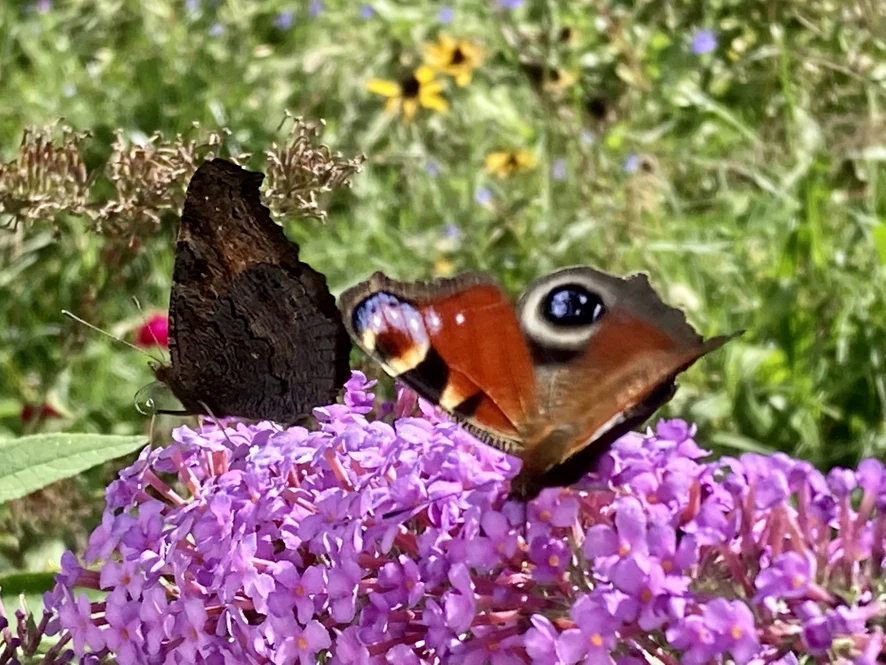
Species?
Aglais io
